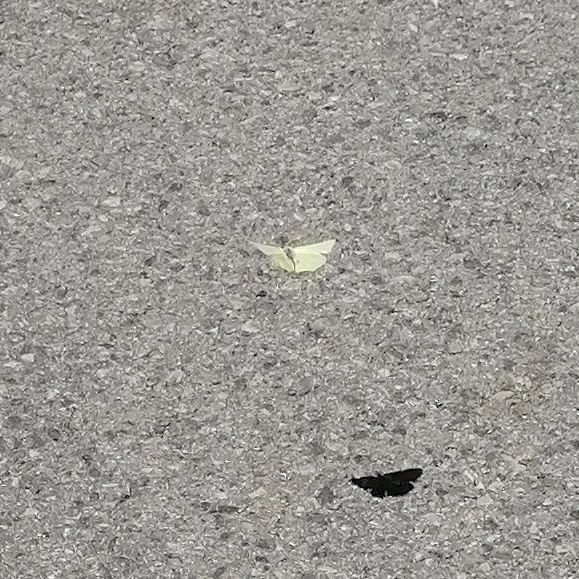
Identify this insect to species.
Gonepteryx rhamni
